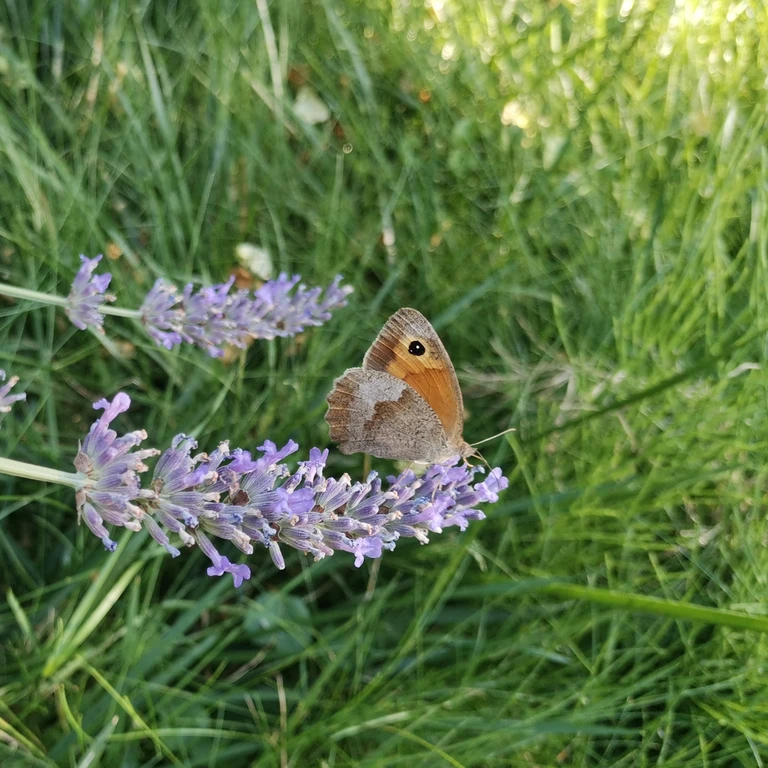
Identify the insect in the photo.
Maniola jurtina
